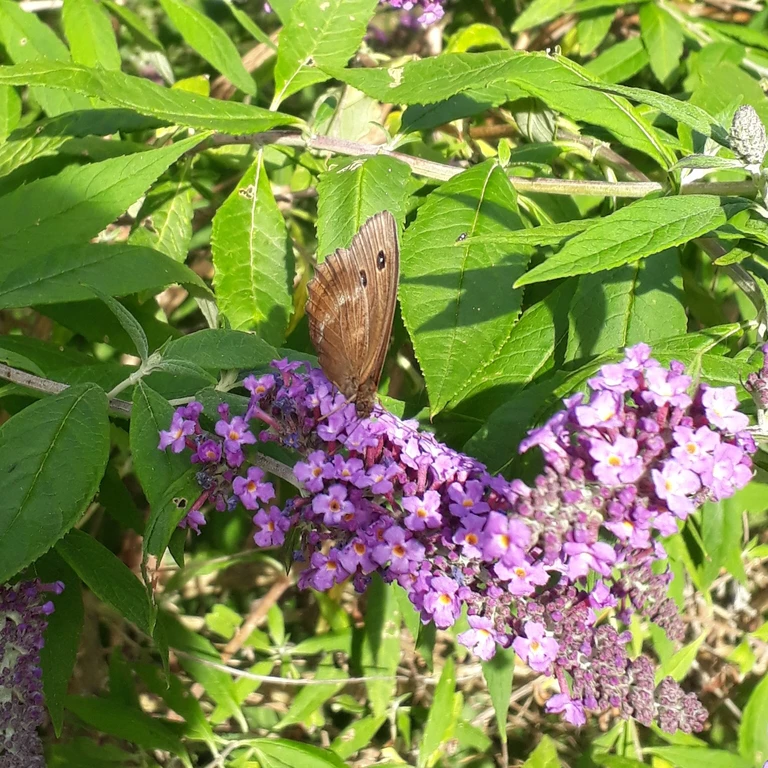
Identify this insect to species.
Minois dryas
